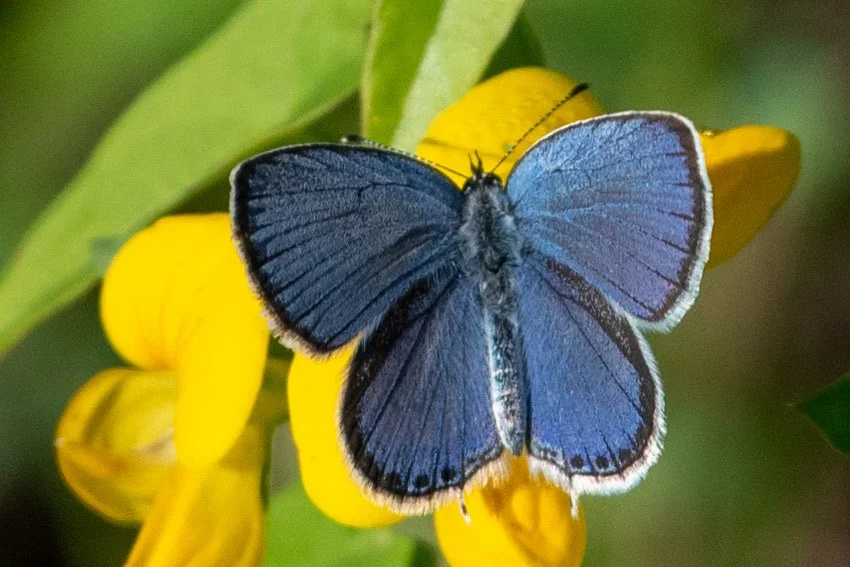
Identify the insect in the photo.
Cupido argiades (also Elkalyce argiades)
